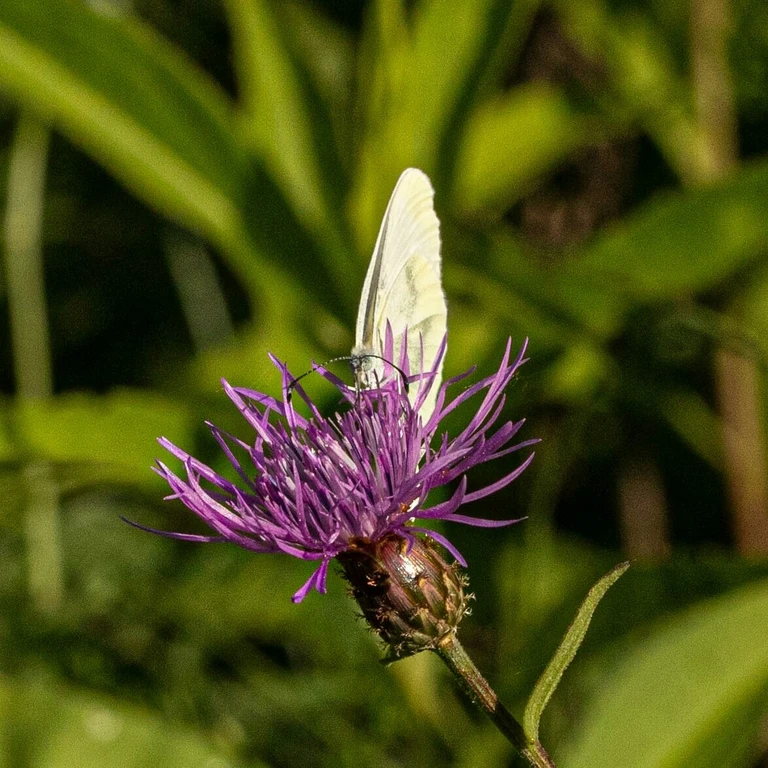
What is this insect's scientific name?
Leptidea sinapis/juvernica
